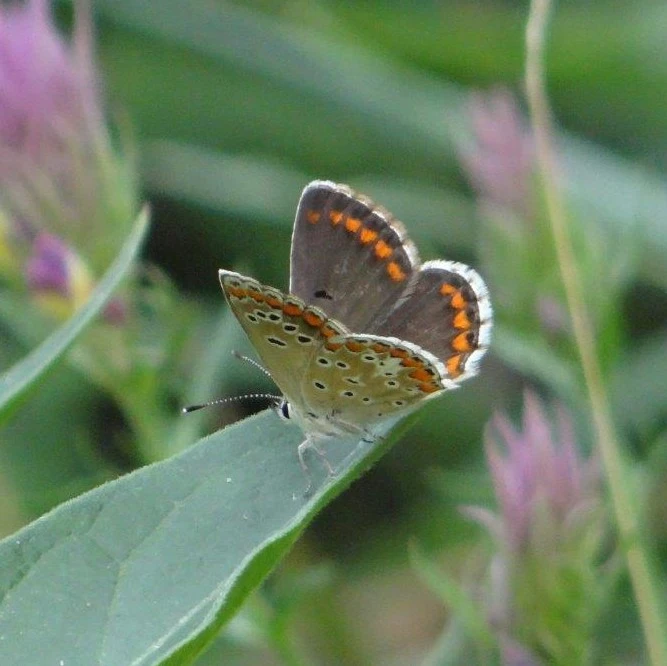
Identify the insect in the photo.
Aricia agestis/artaxerxes
